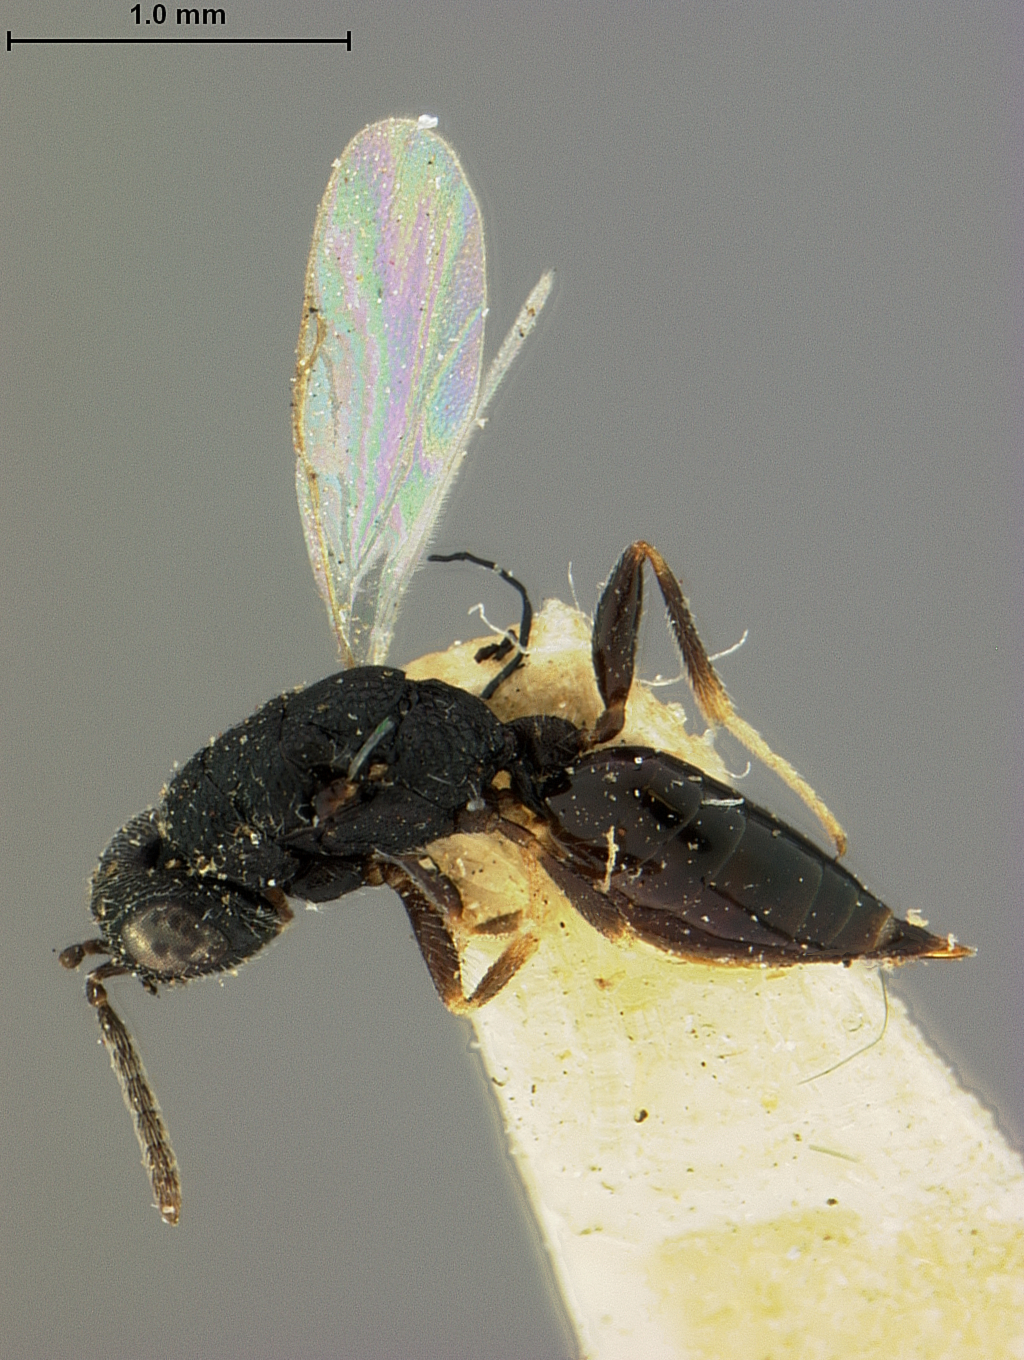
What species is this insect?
Eurytoma magdalidis
